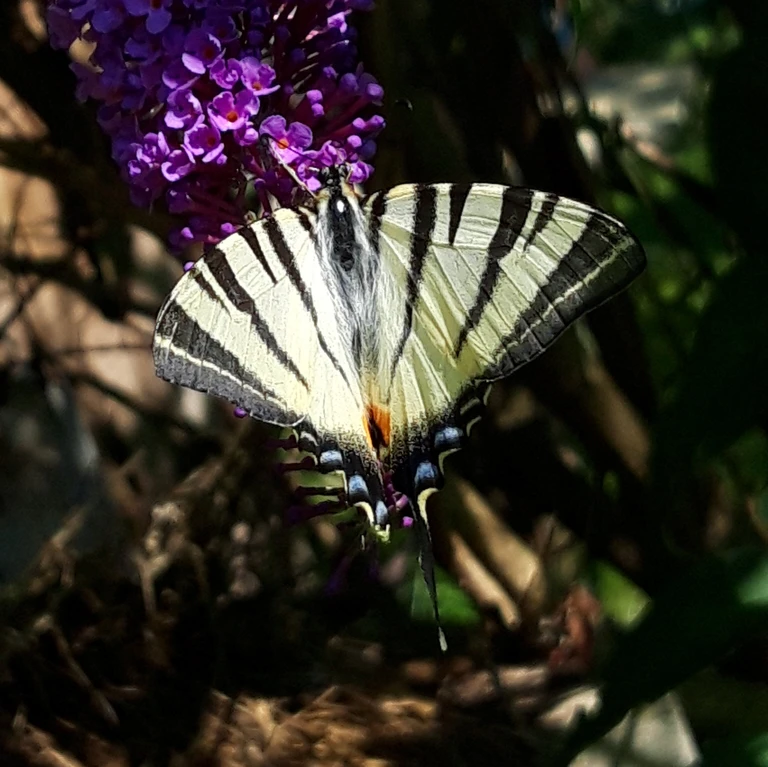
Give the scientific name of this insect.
Iphiclides podalirius
